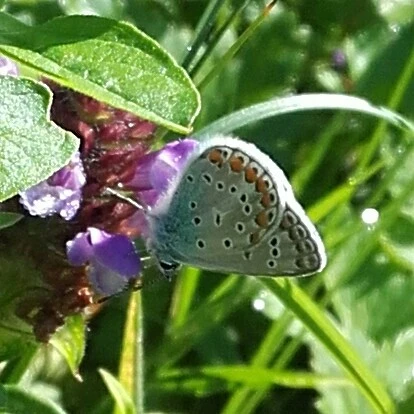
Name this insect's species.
Polyommatus icarus
